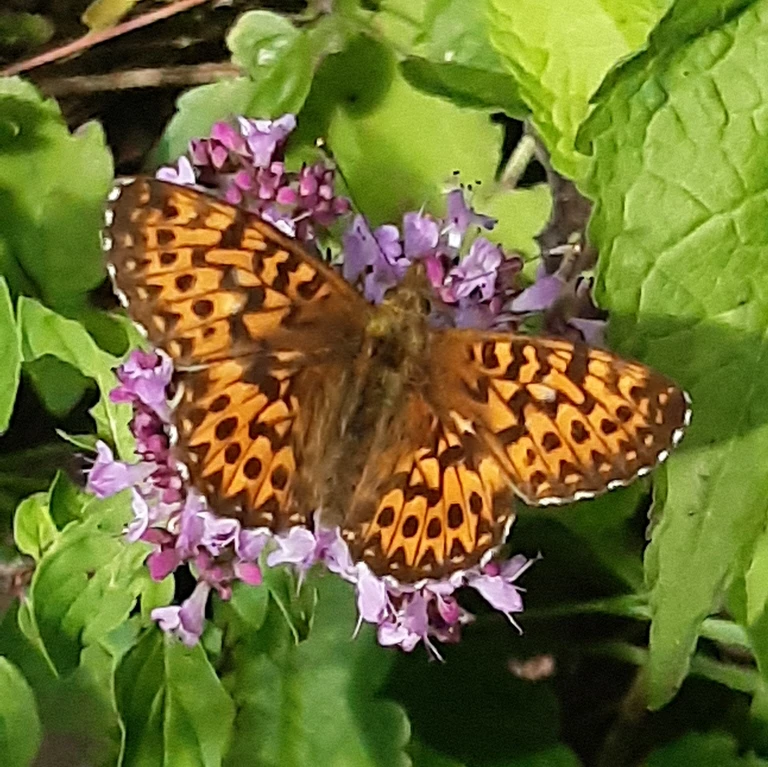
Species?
Boloria titania
